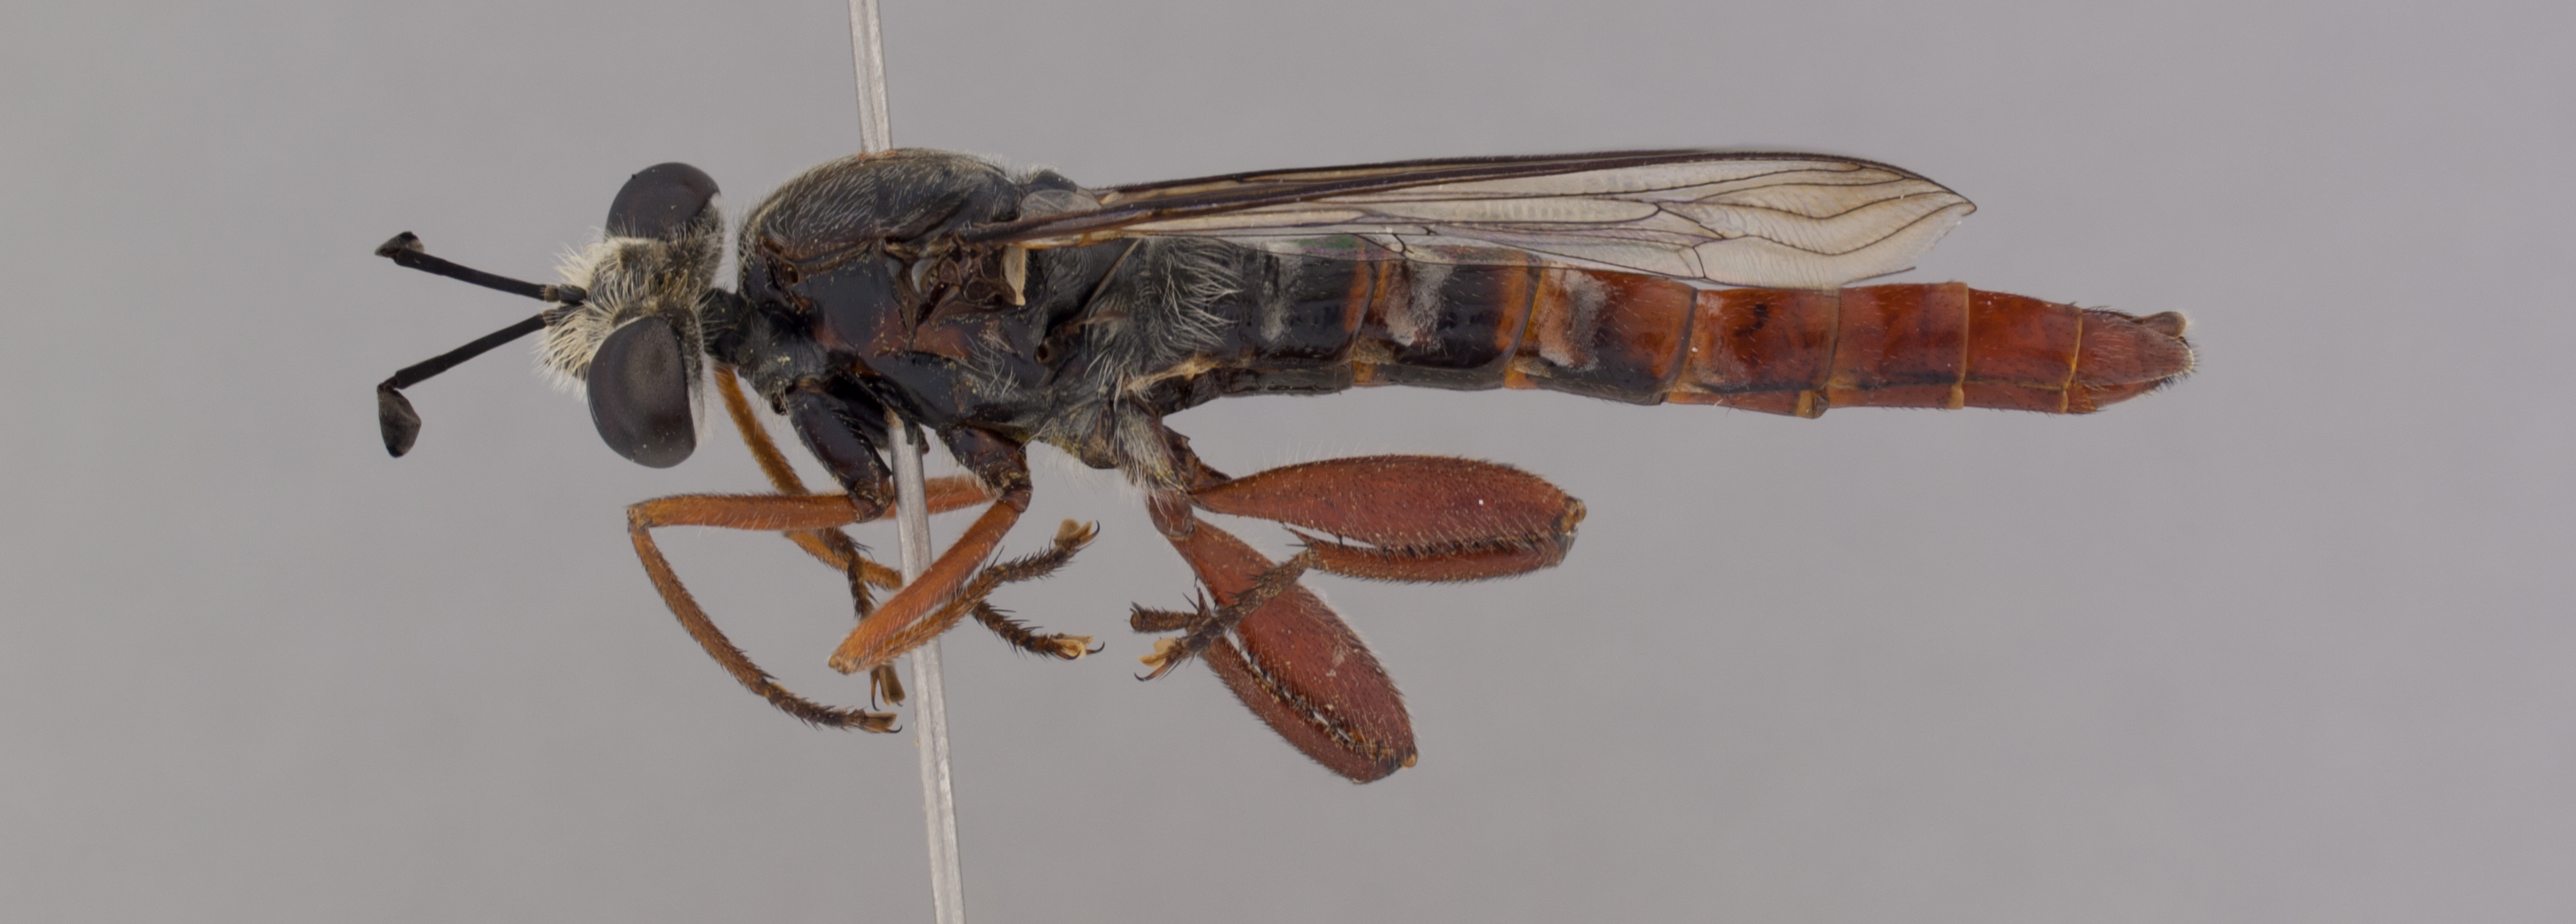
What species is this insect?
Miltinus stenogaster
